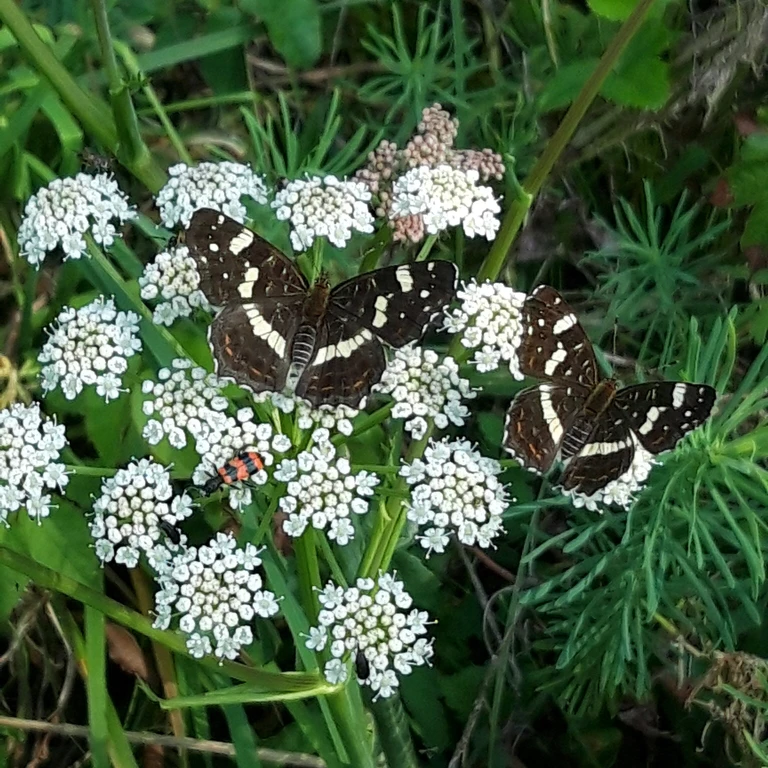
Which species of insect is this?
Araschnia levana
